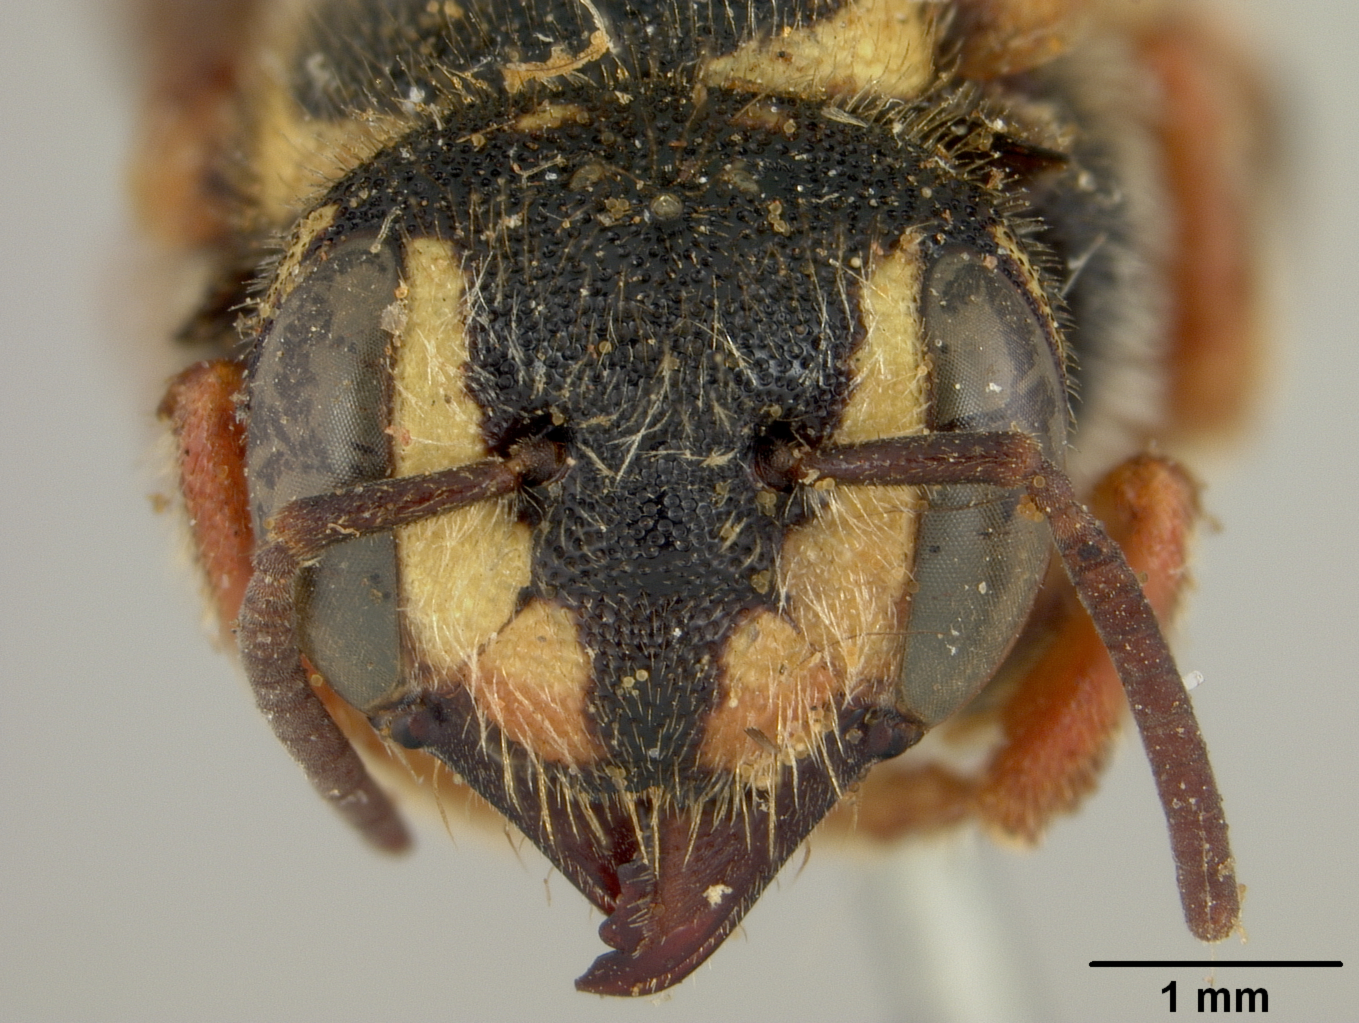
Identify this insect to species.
Anthidium perpictum
